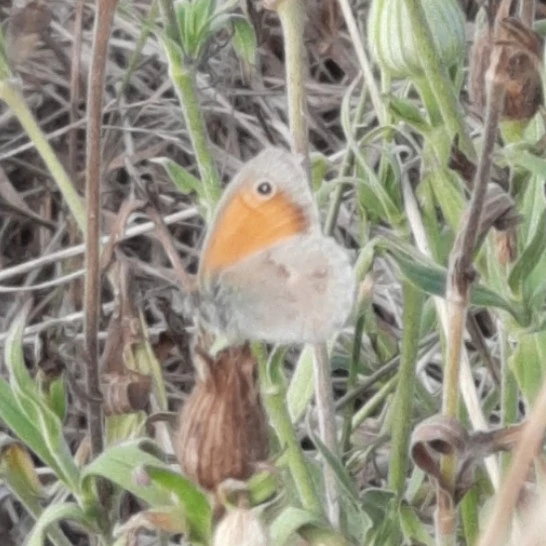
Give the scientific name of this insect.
Coenonympha pamphilus
